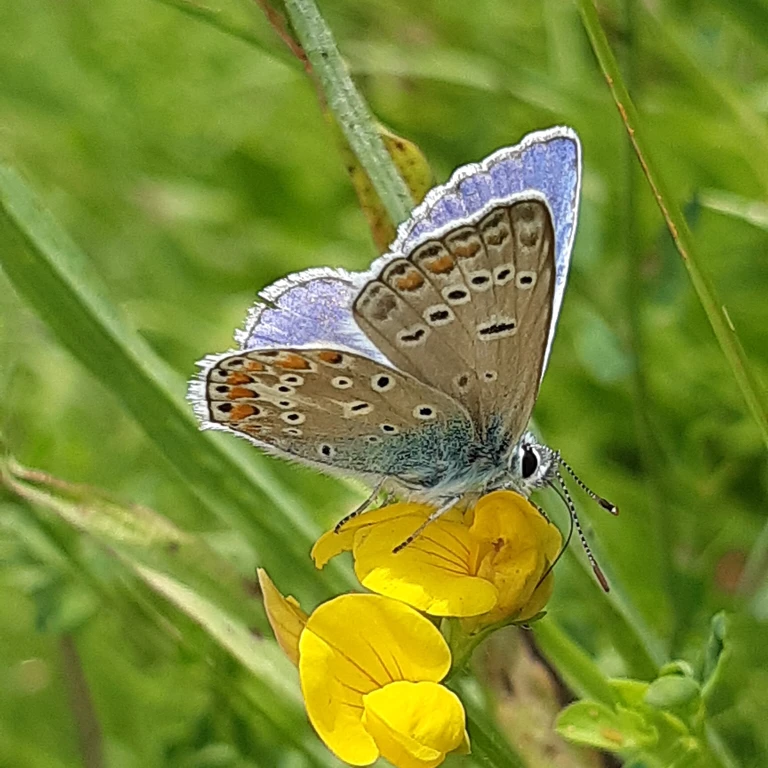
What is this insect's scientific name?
Polyommatus icarus
